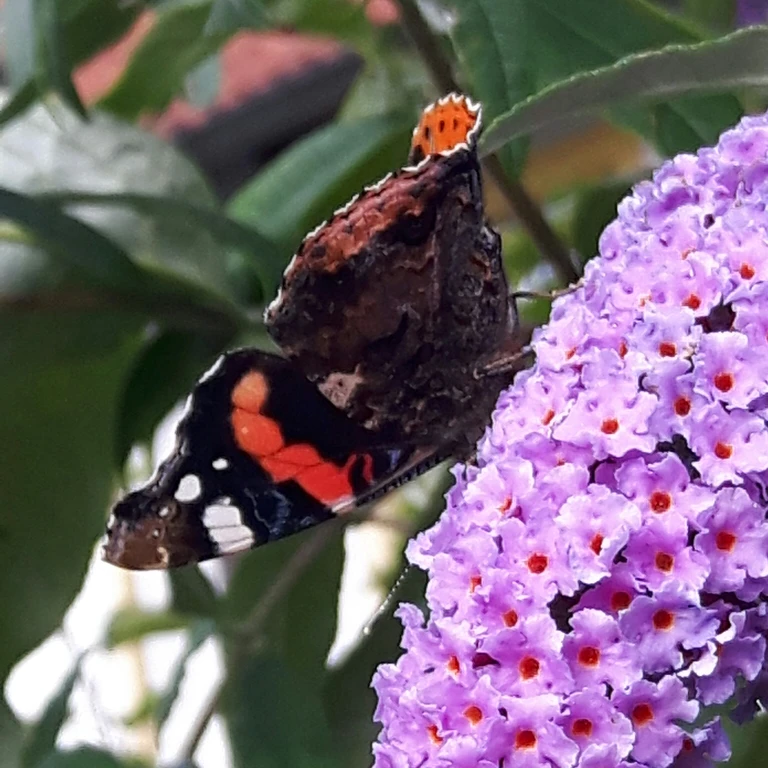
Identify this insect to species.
Vanessa atalanta
